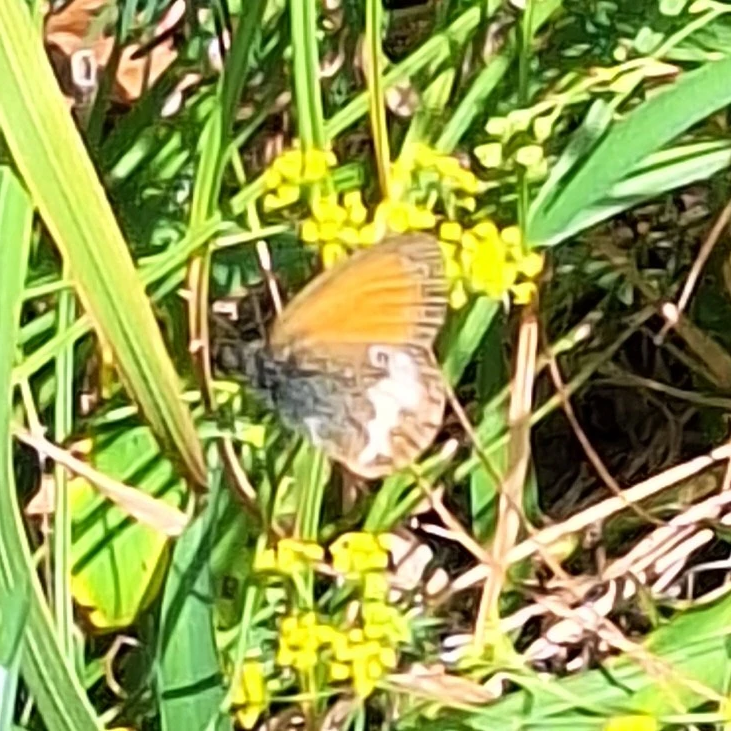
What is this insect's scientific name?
Coenonympha arcania
